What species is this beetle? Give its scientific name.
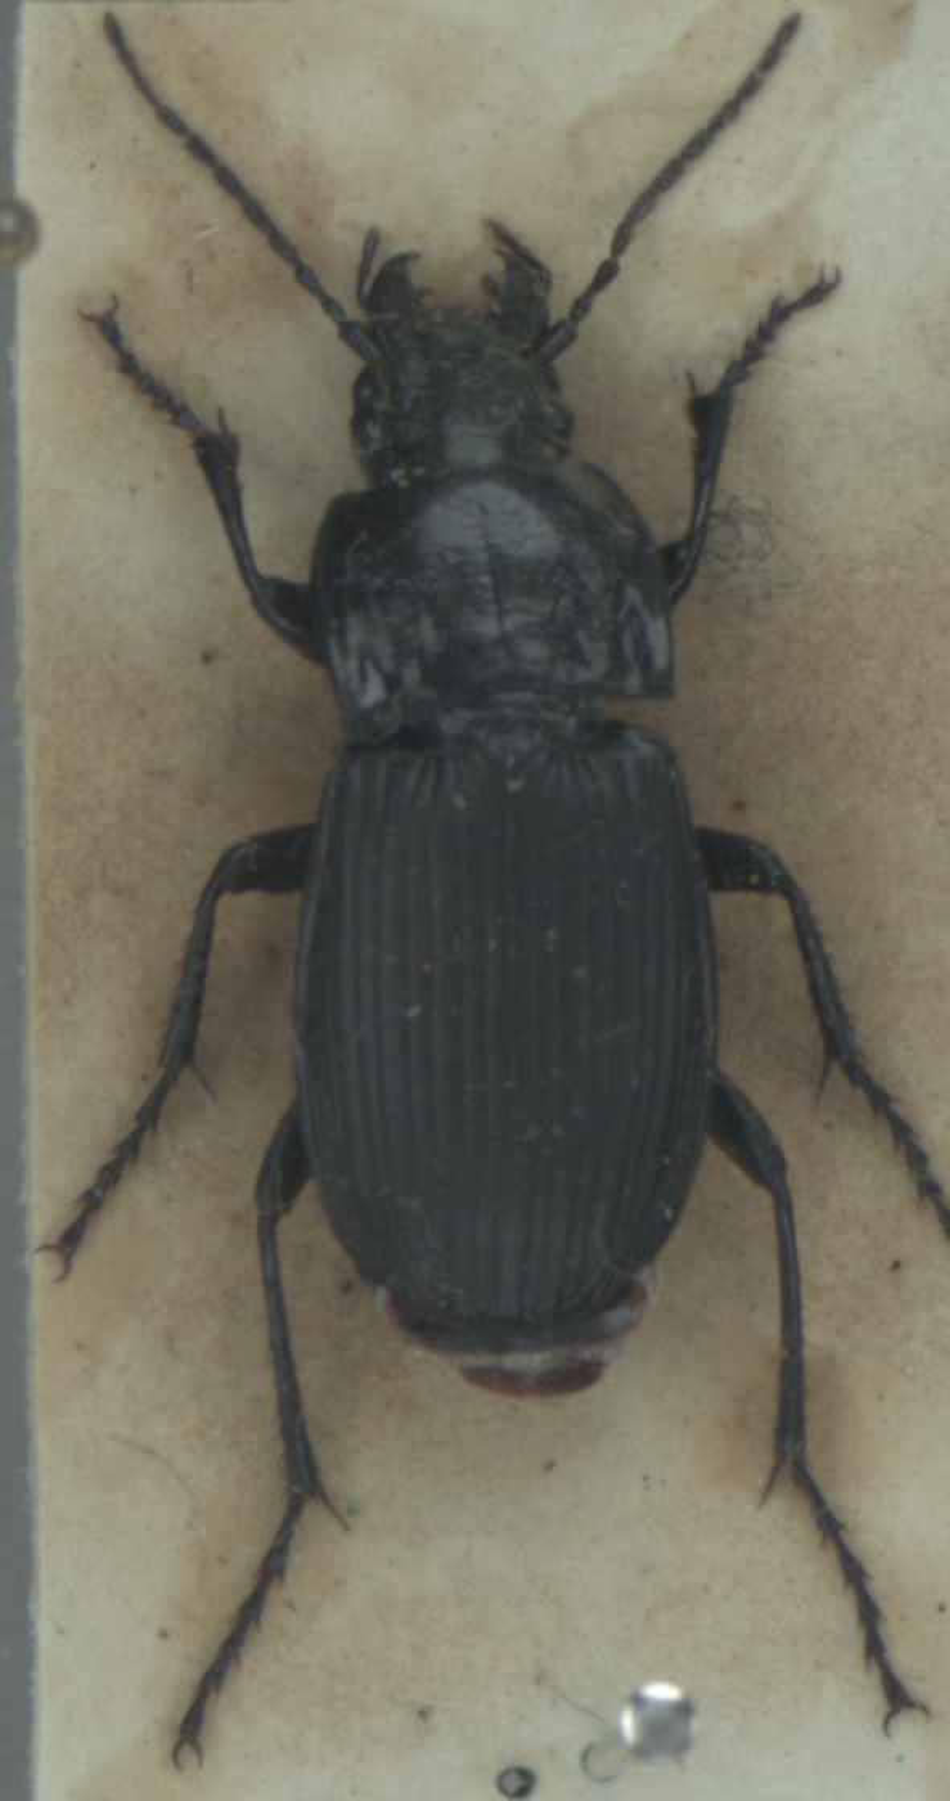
Abax parallelepipedus
